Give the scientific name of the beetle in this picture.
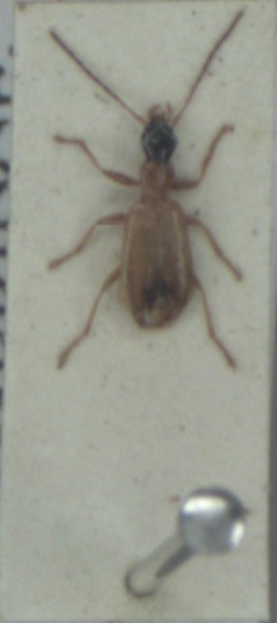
Demetrias monostigma
